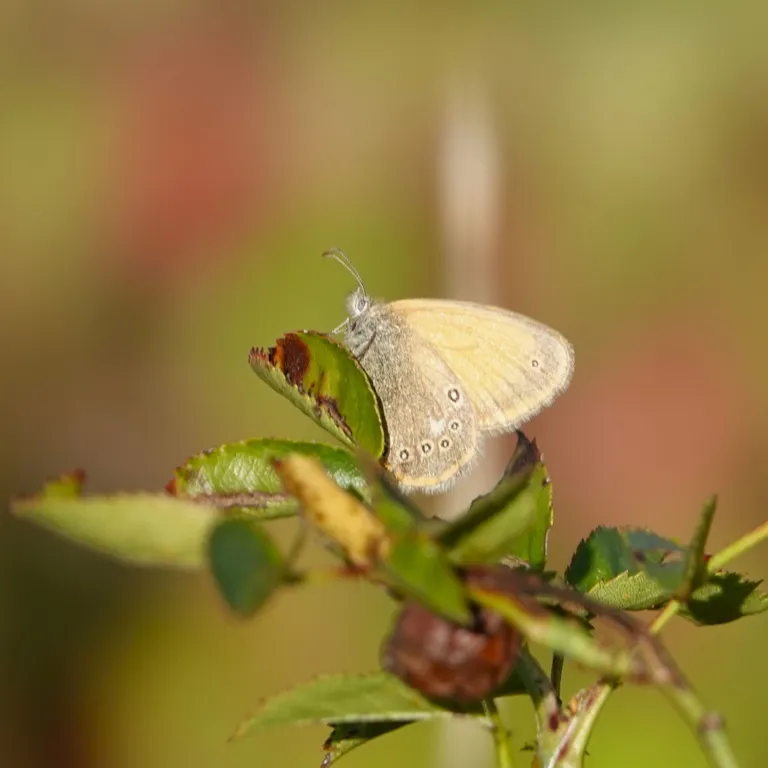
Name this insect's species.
Coenonympha glycerion (also Coenonympha iphis)
